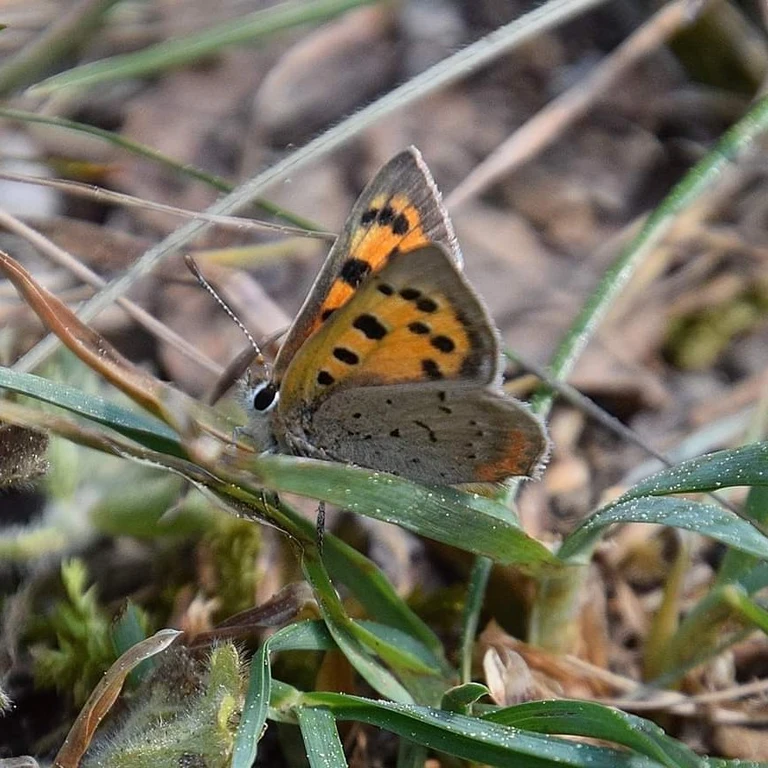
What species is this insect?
Lycaena phlaeas
